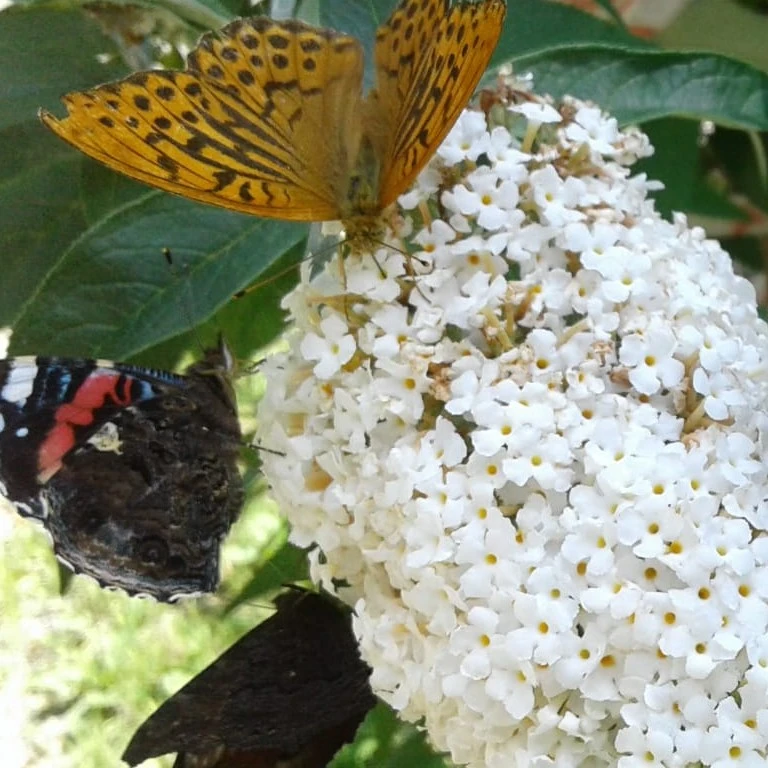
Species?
Argynnis paphia
